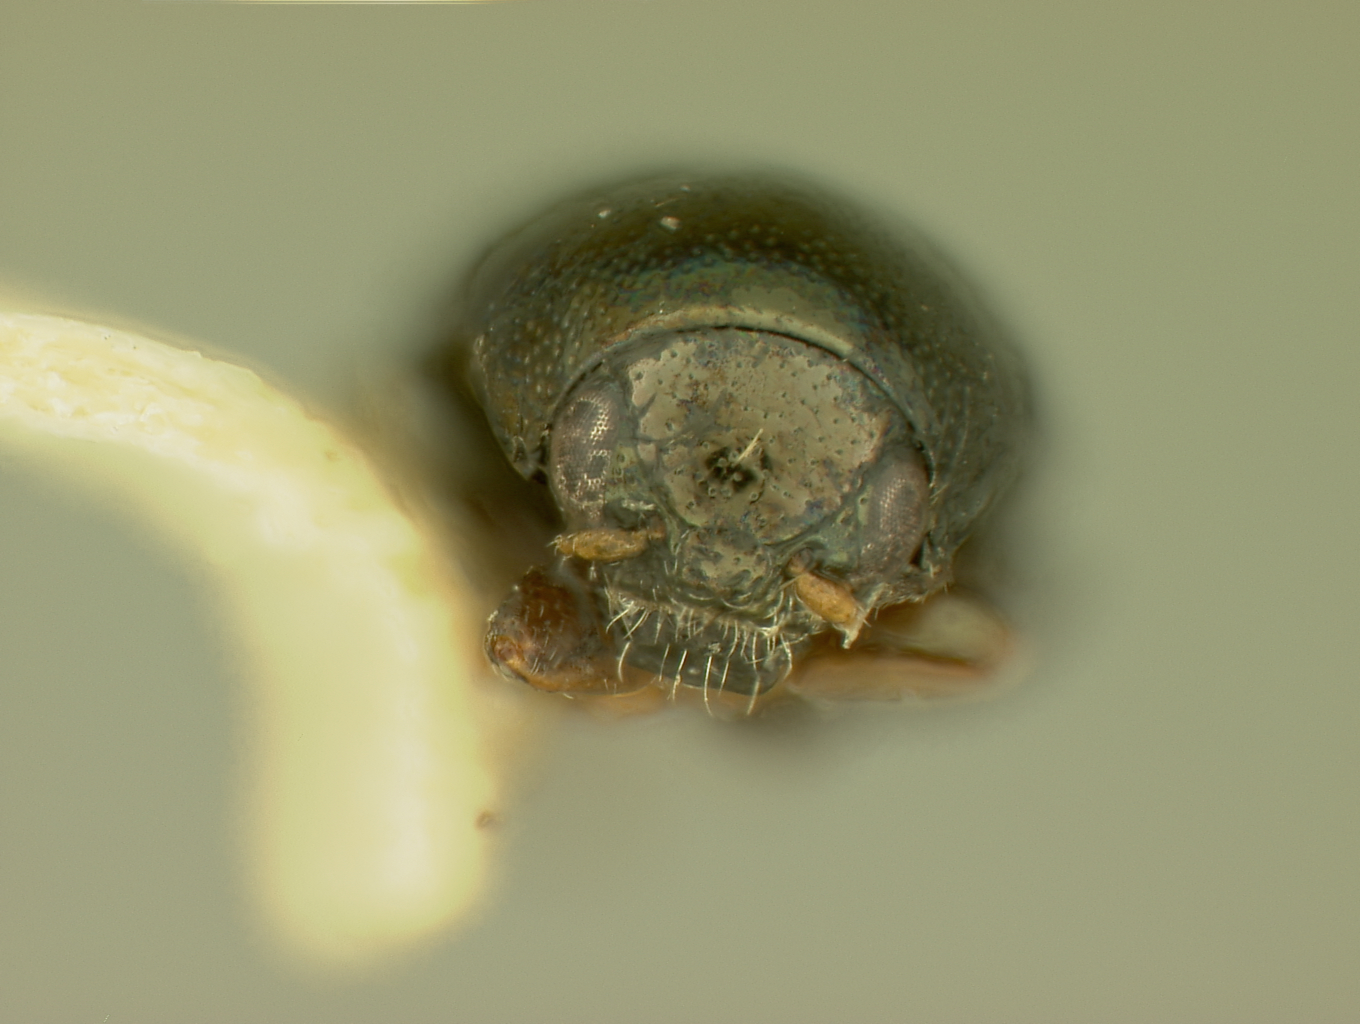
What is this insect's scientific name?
Chaetocnema ordinata
